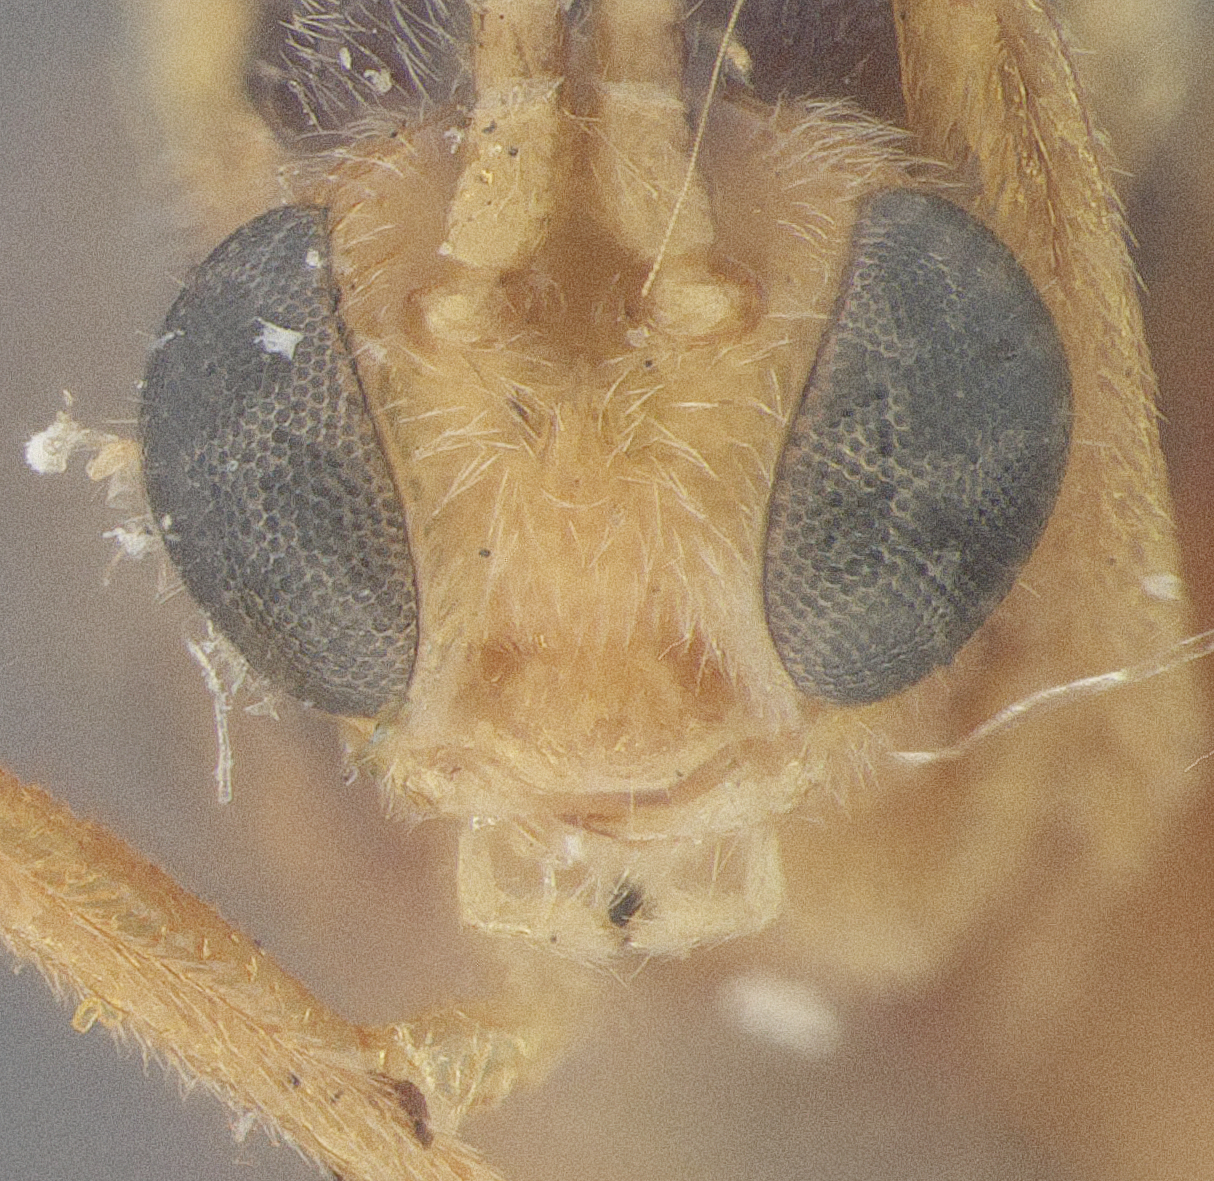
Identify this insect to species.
Meteorus trachynotus
